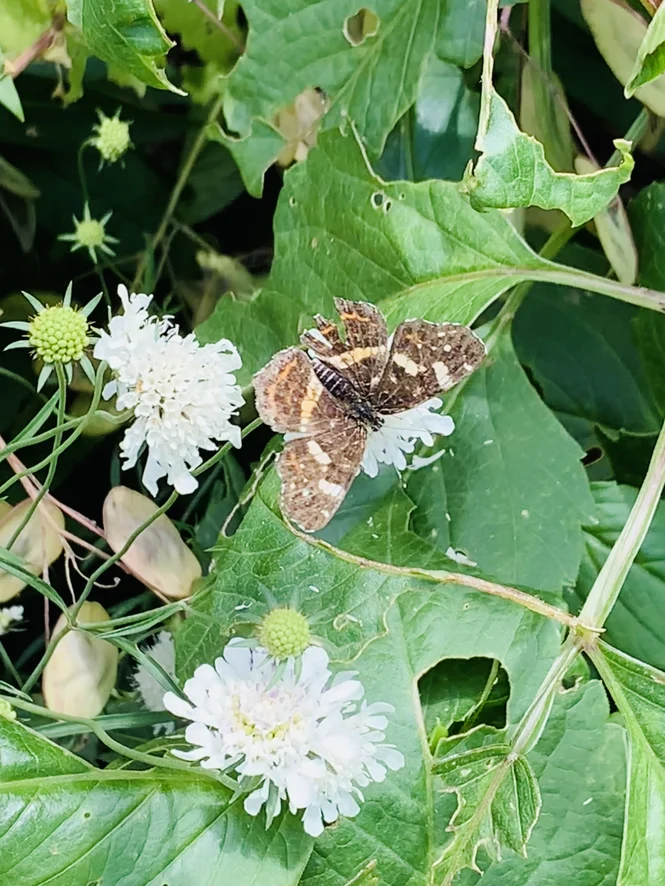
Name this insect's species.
Araschnia levana
